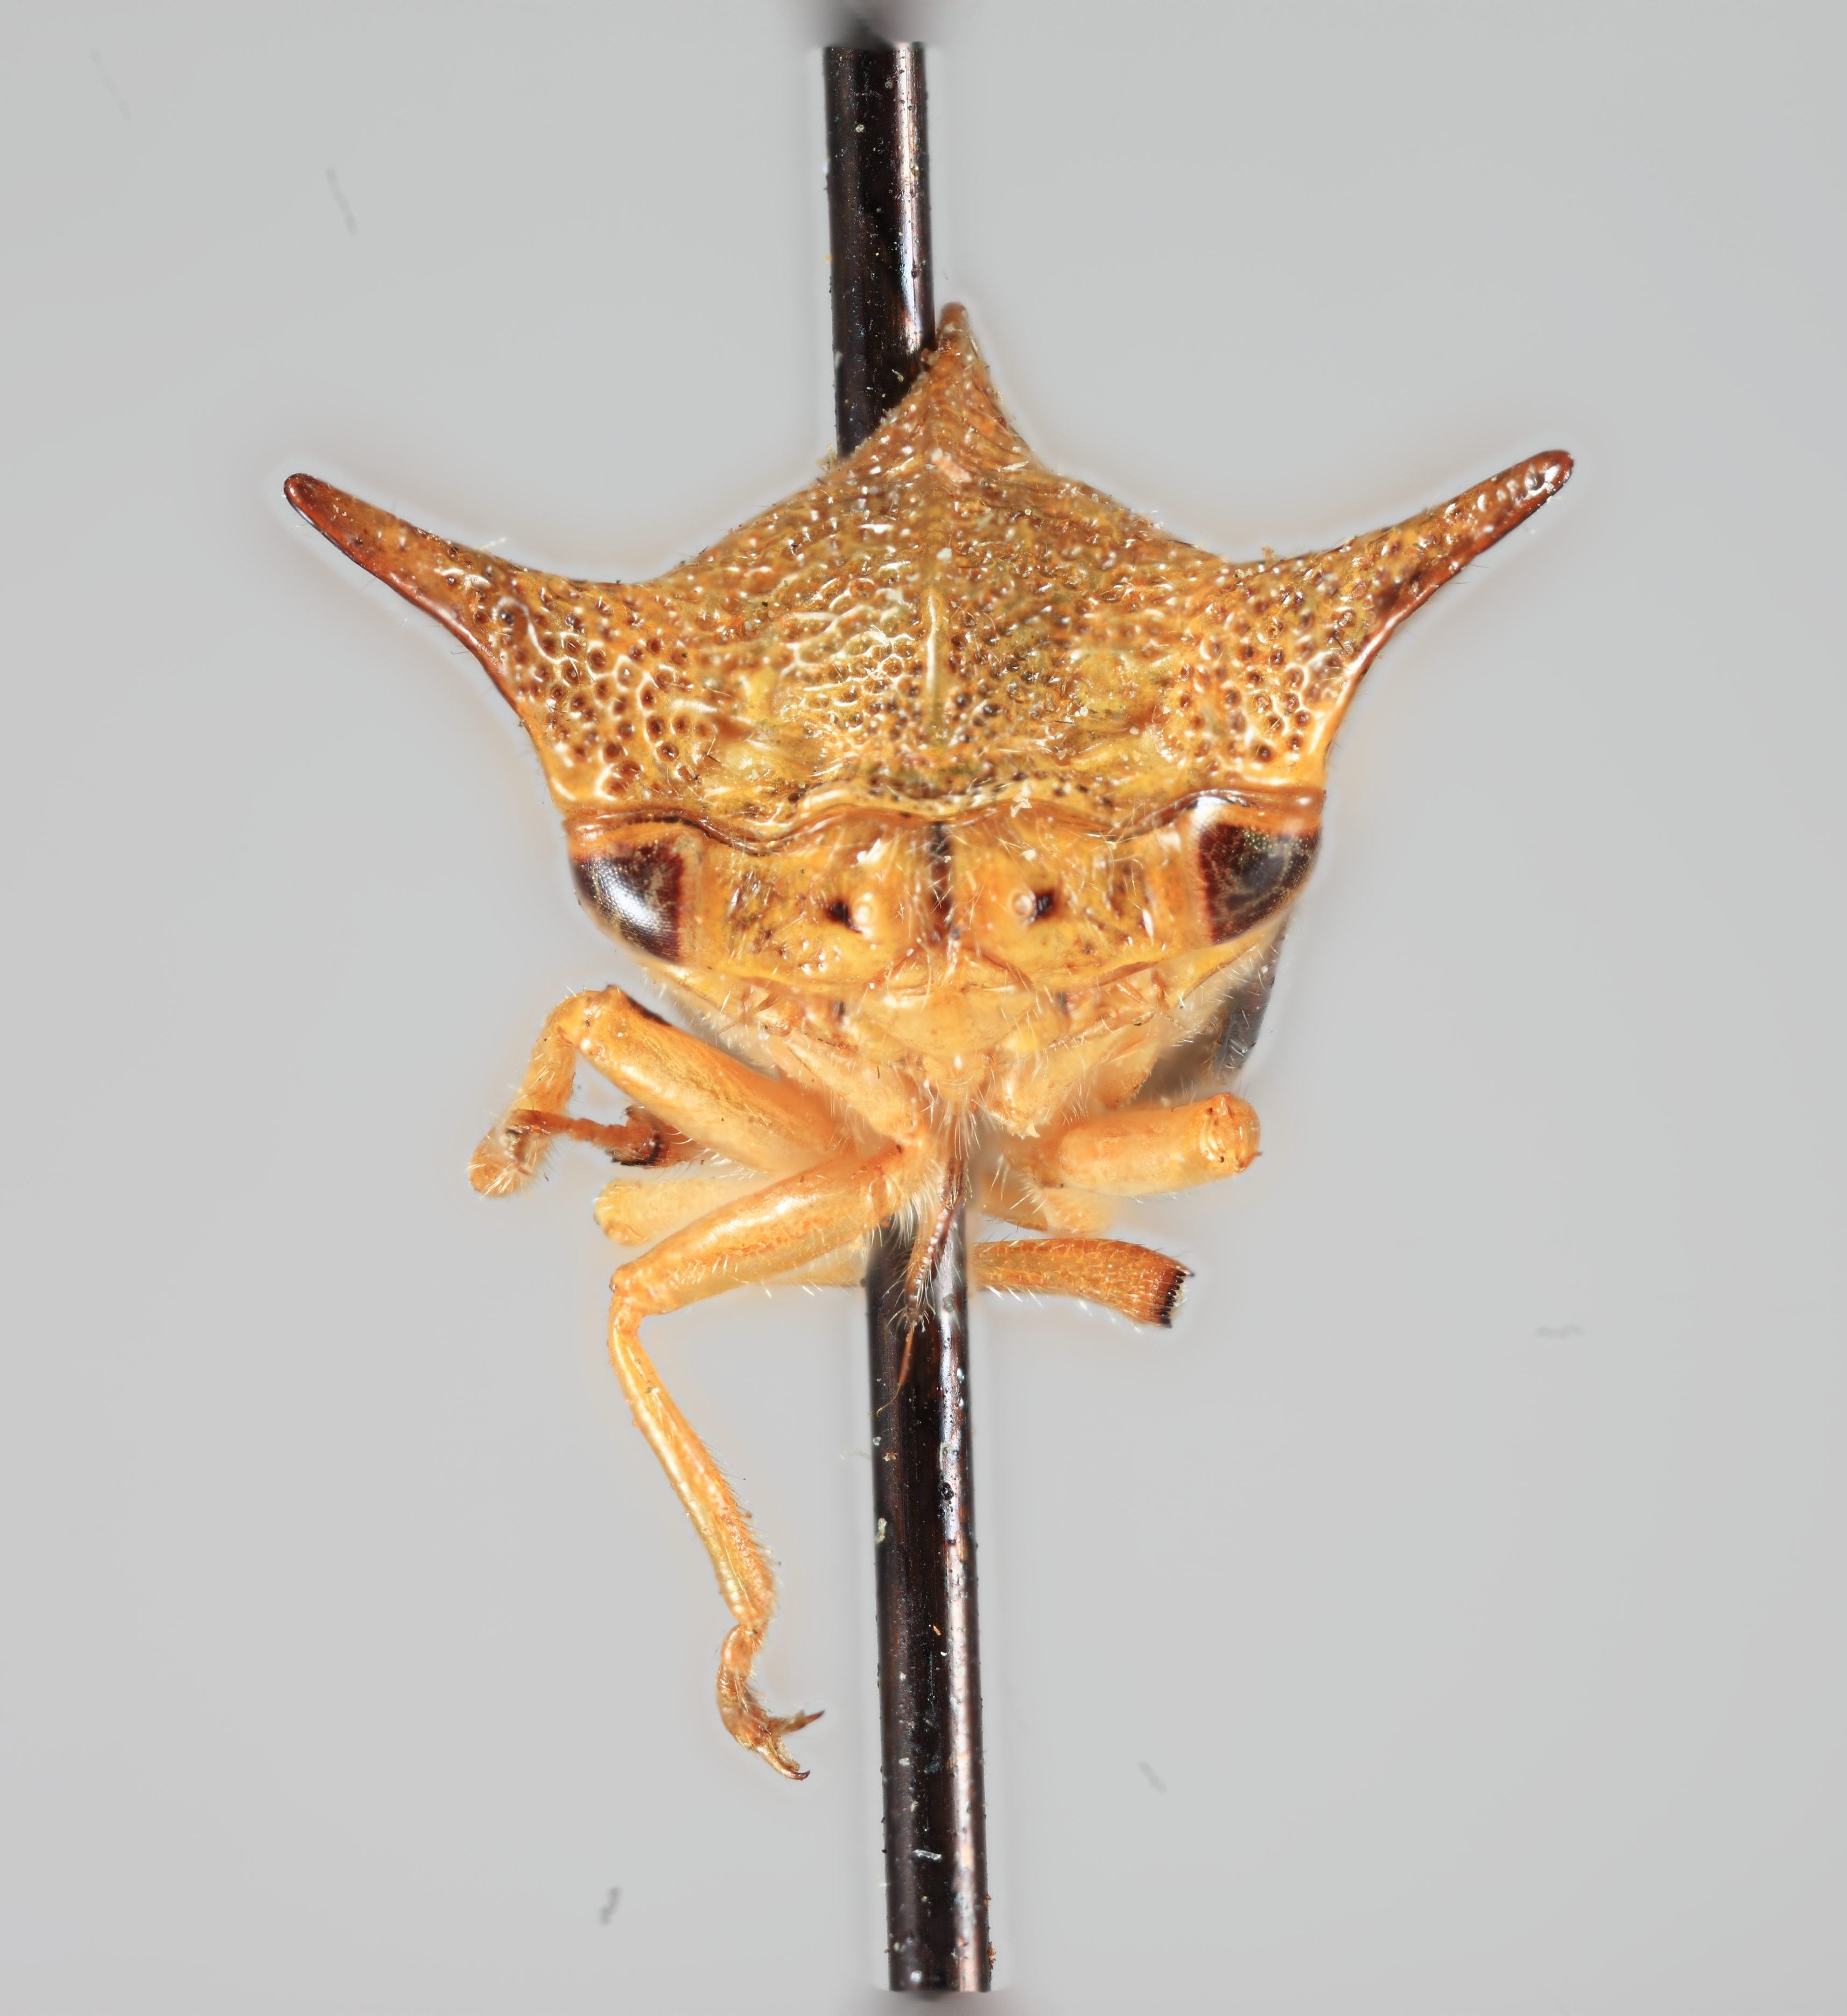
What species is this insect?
Alchisme projecta
